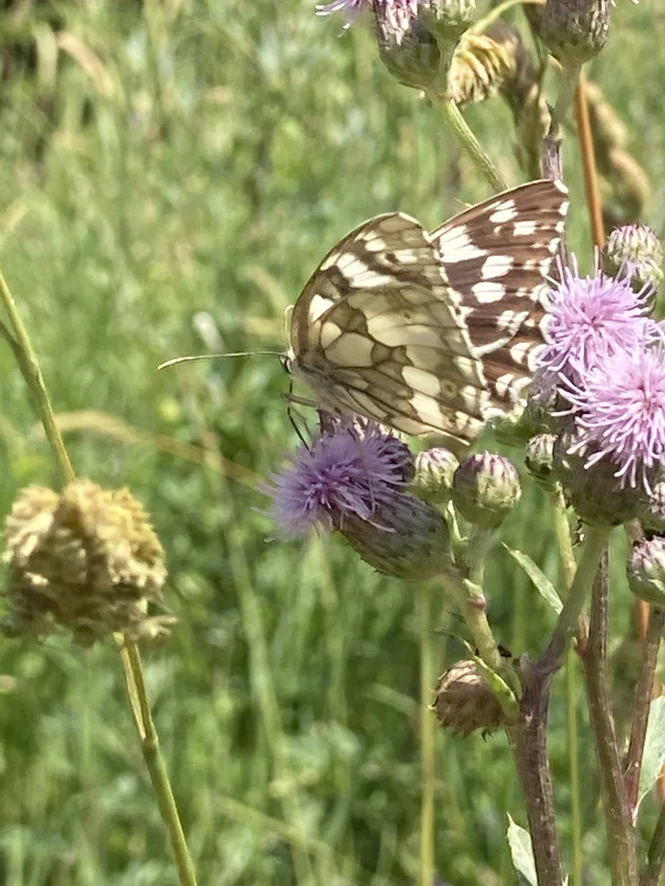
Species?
Melanargia galathea
